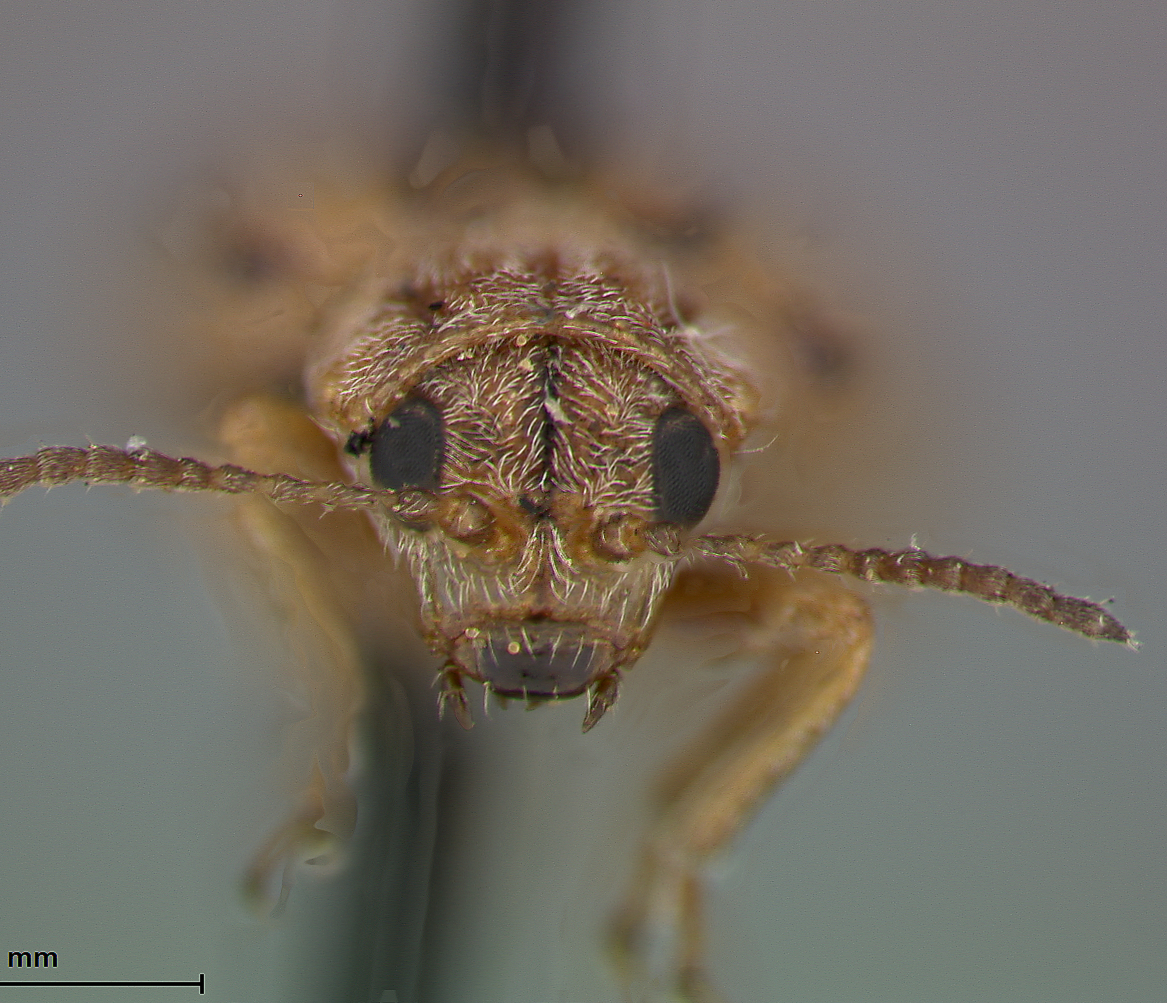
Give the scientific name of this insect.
Monoxia schizonycha
